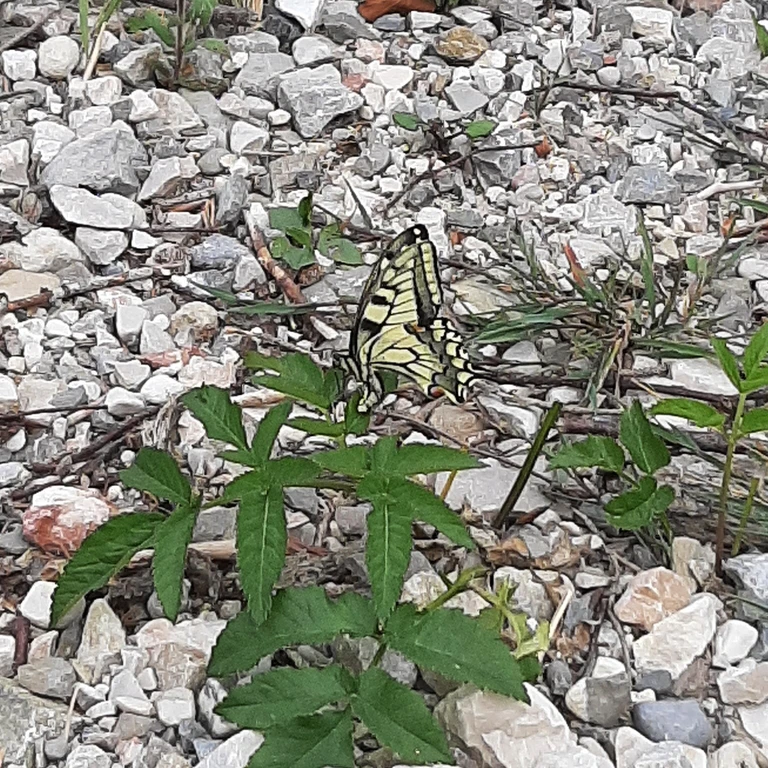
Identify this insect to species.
Papilio machaon
